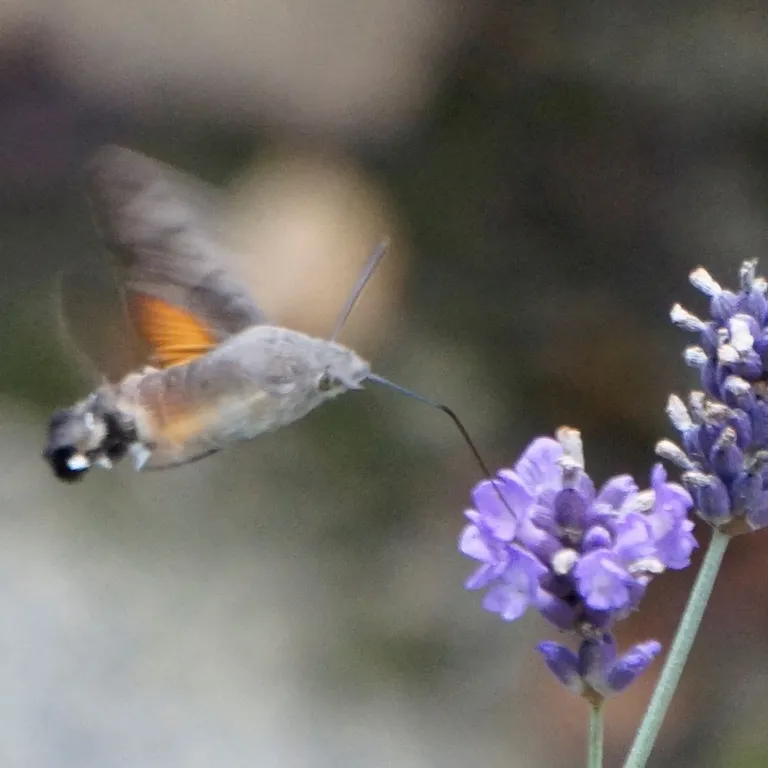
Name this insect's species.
Macroglossum stellatarum
